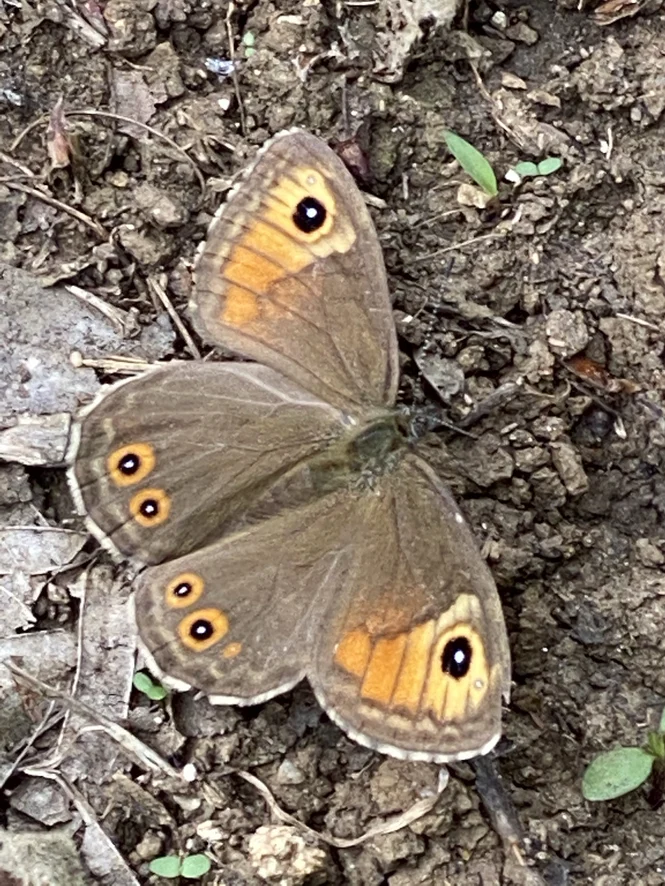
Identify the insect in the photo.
Lasiommata maera (also Pararge maera)
